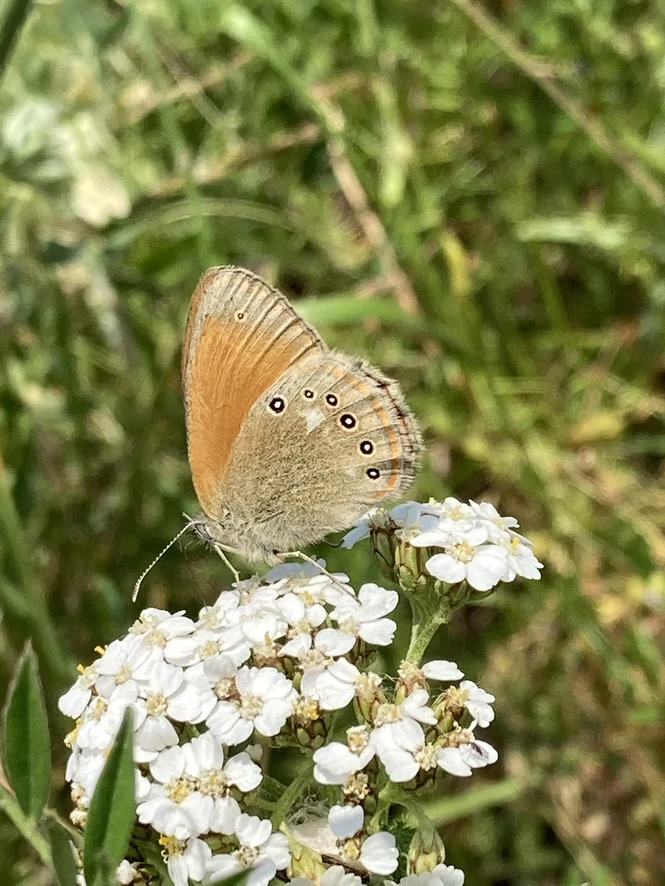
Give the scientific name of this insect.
Coenonympha glycerion (also Coenonympha iphis)
